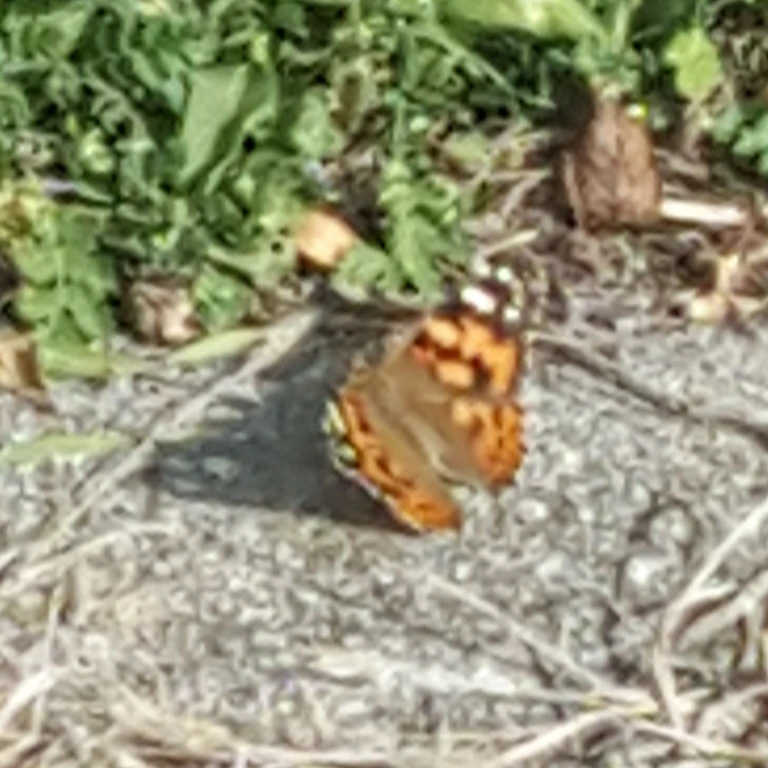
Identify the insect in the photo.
Vanessa cardui
